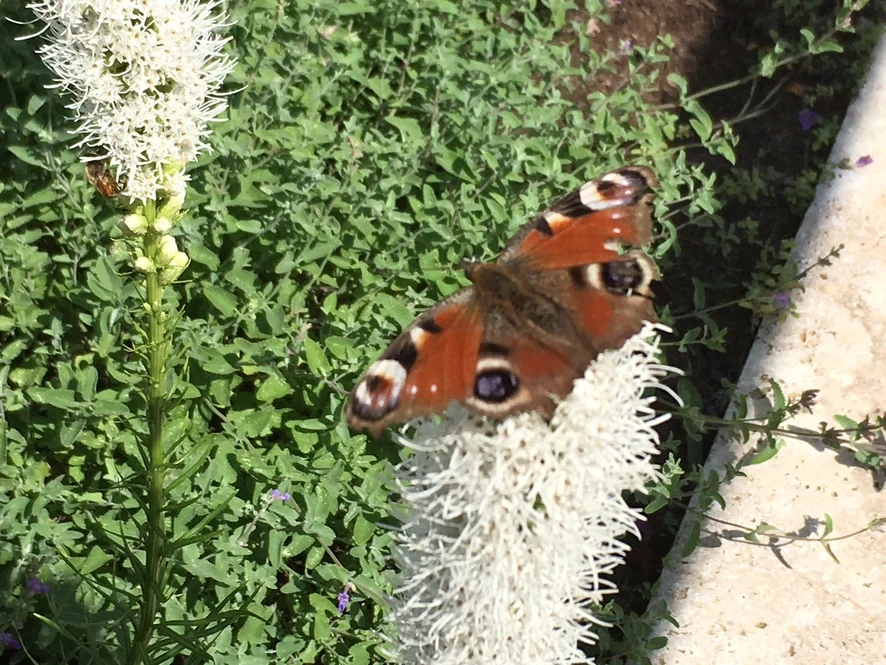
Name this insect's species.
Aglais io
